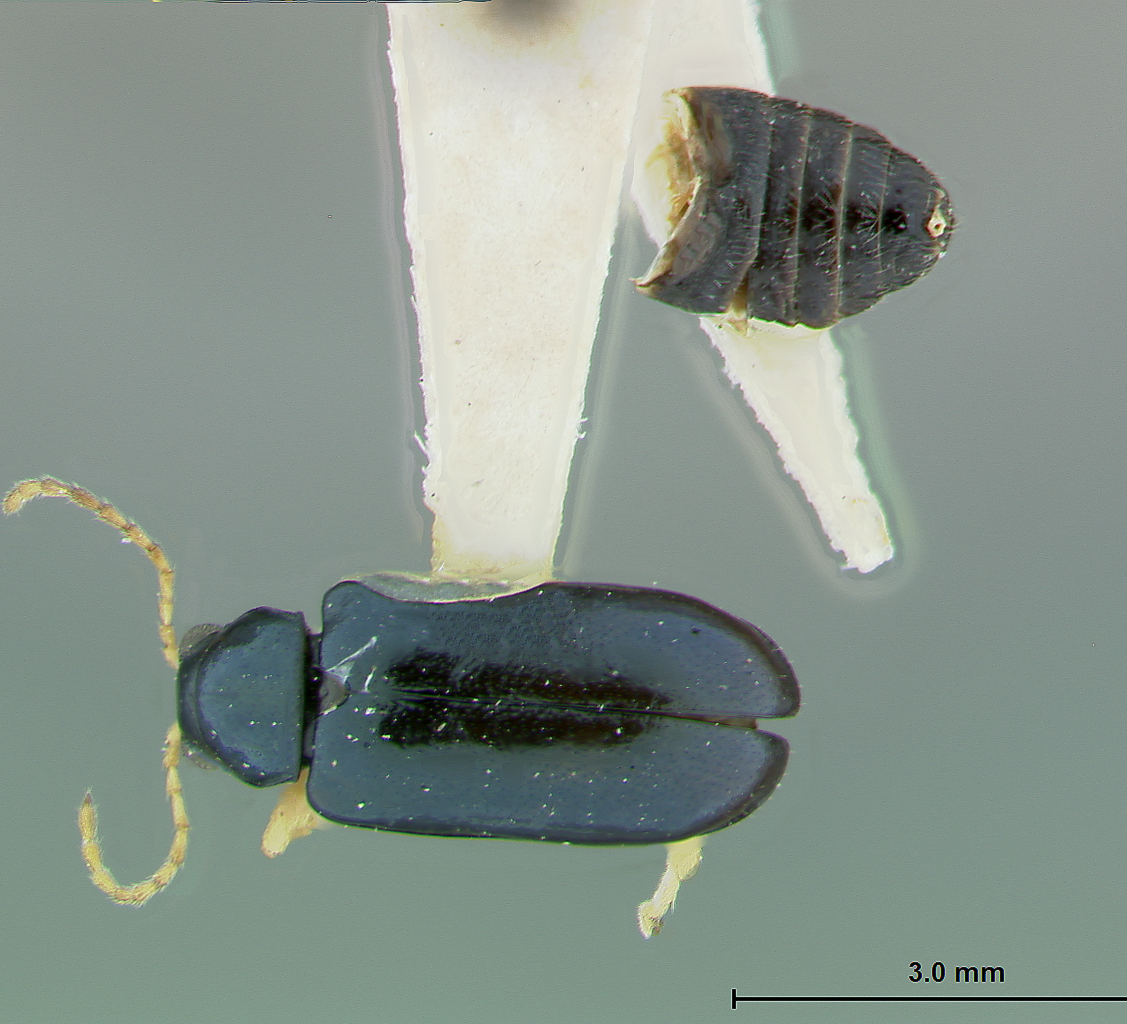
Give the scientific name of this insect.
Scelolyperus liriophilus
